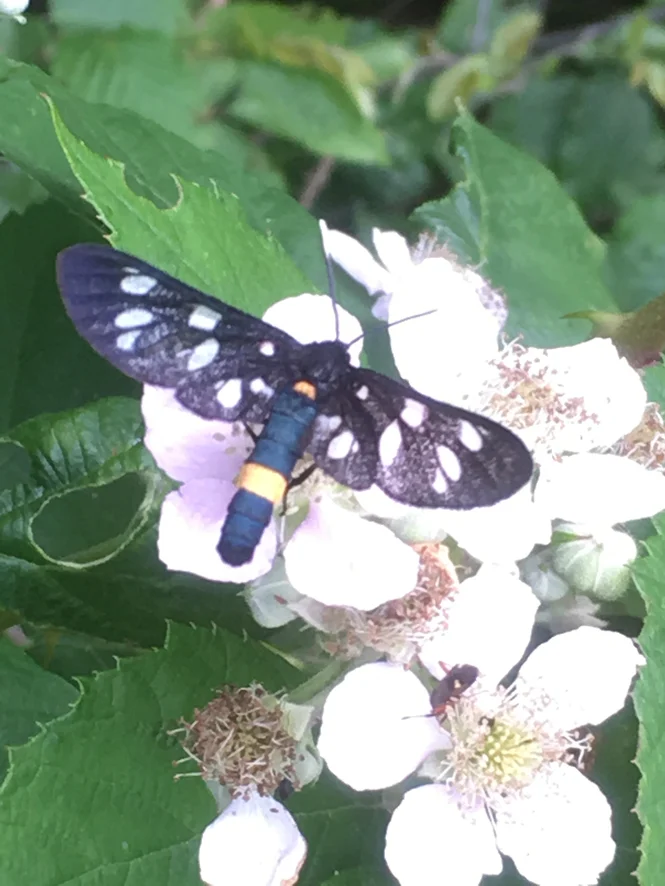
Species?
Amata phegea
